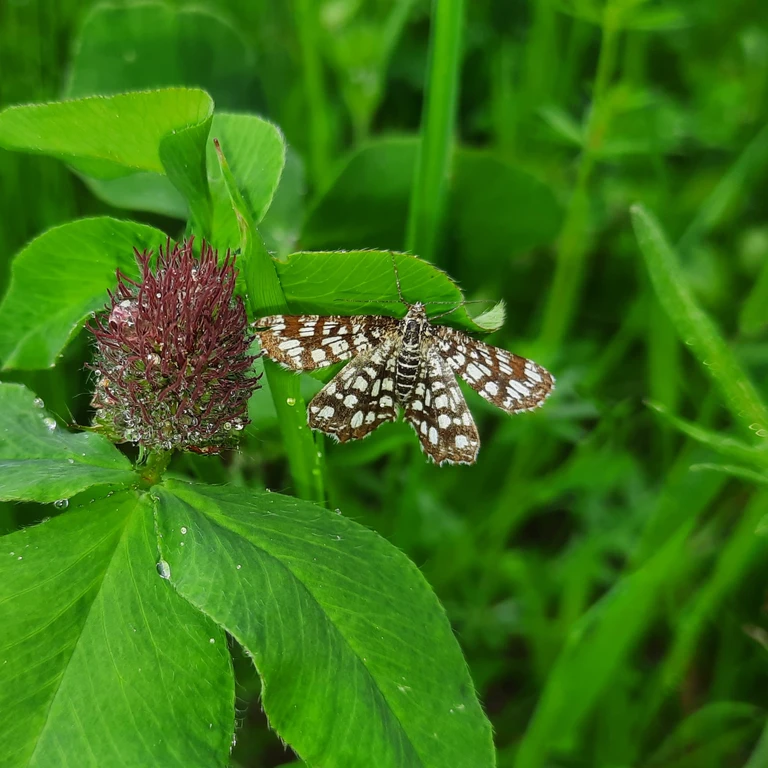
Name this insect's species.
Chiasmia clathrata
